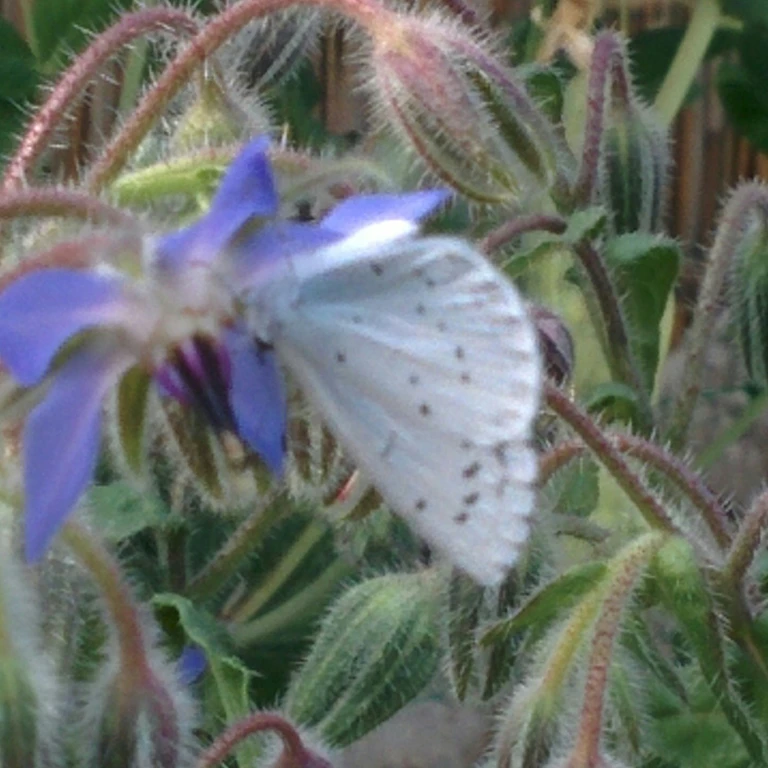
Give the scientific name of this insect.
Celastrina argiolus
